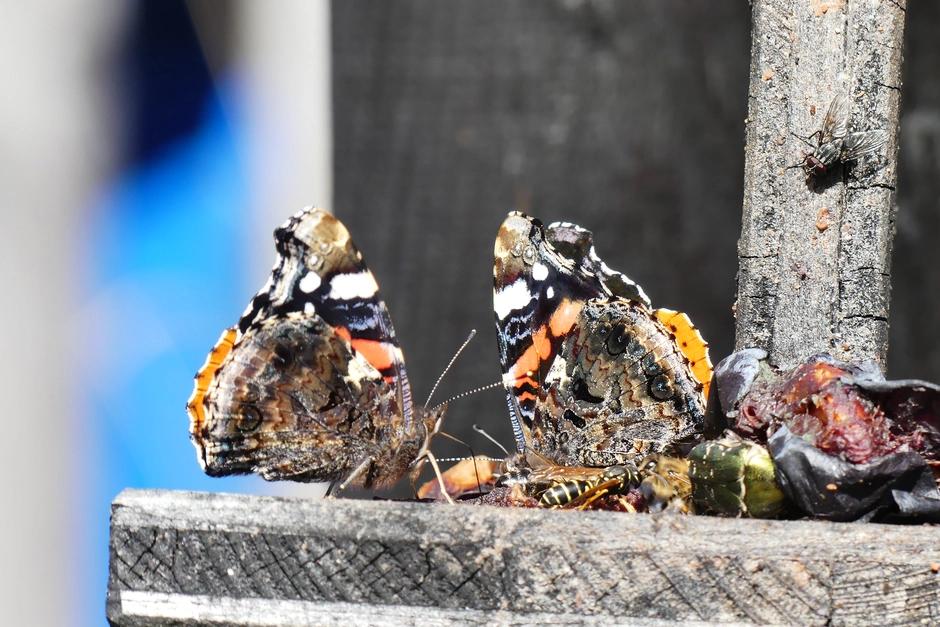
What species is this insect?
Vanessa atalanta
